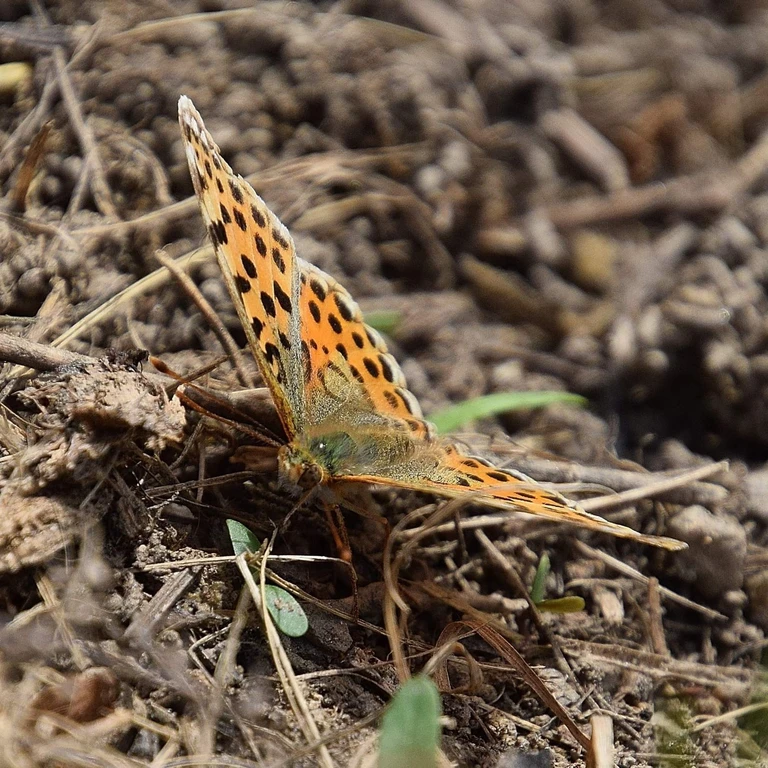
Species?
Issoria lathonia
